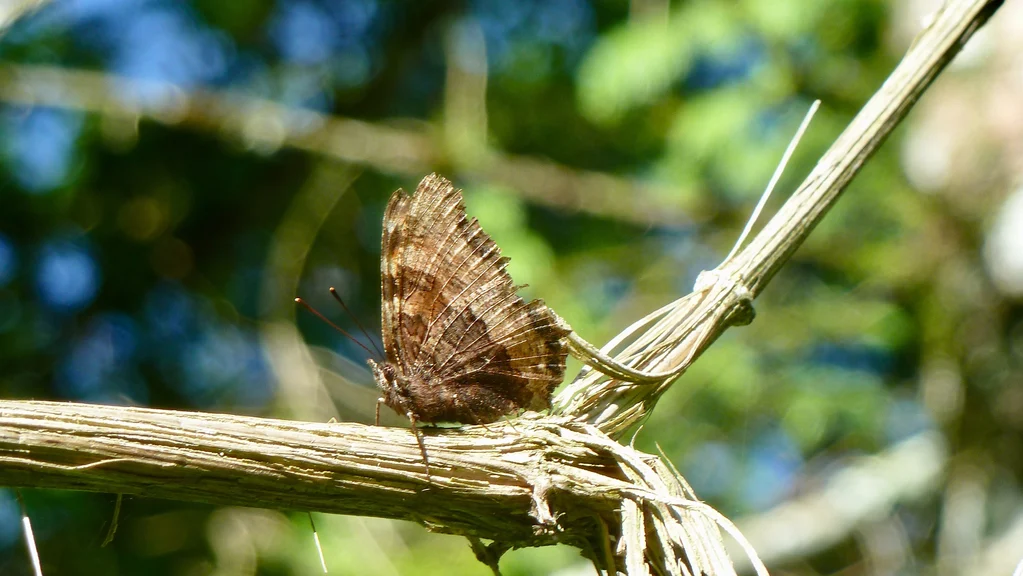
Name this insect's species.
Nymphalis polychloros
